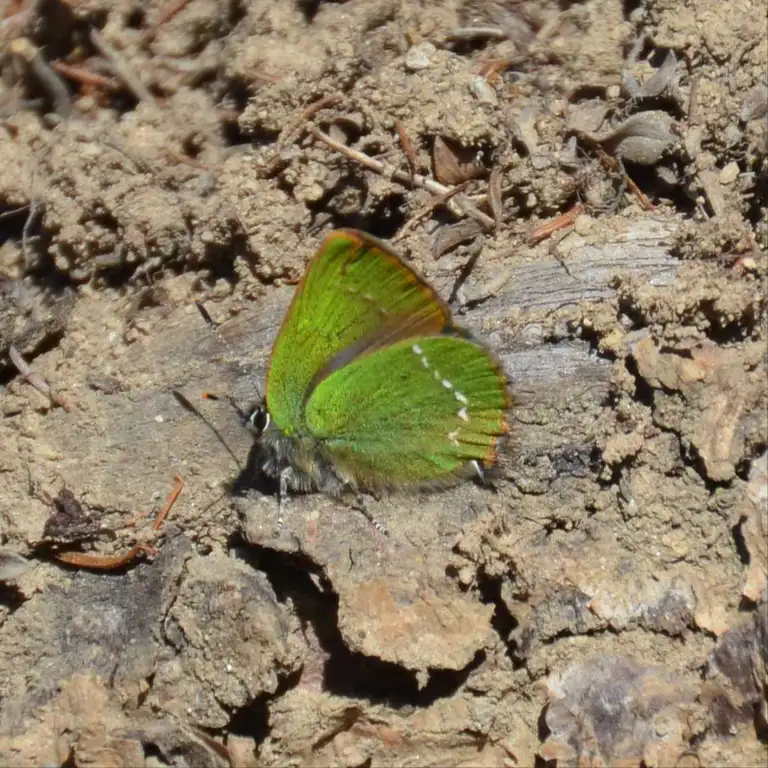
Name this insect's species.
Callophrys rubi
